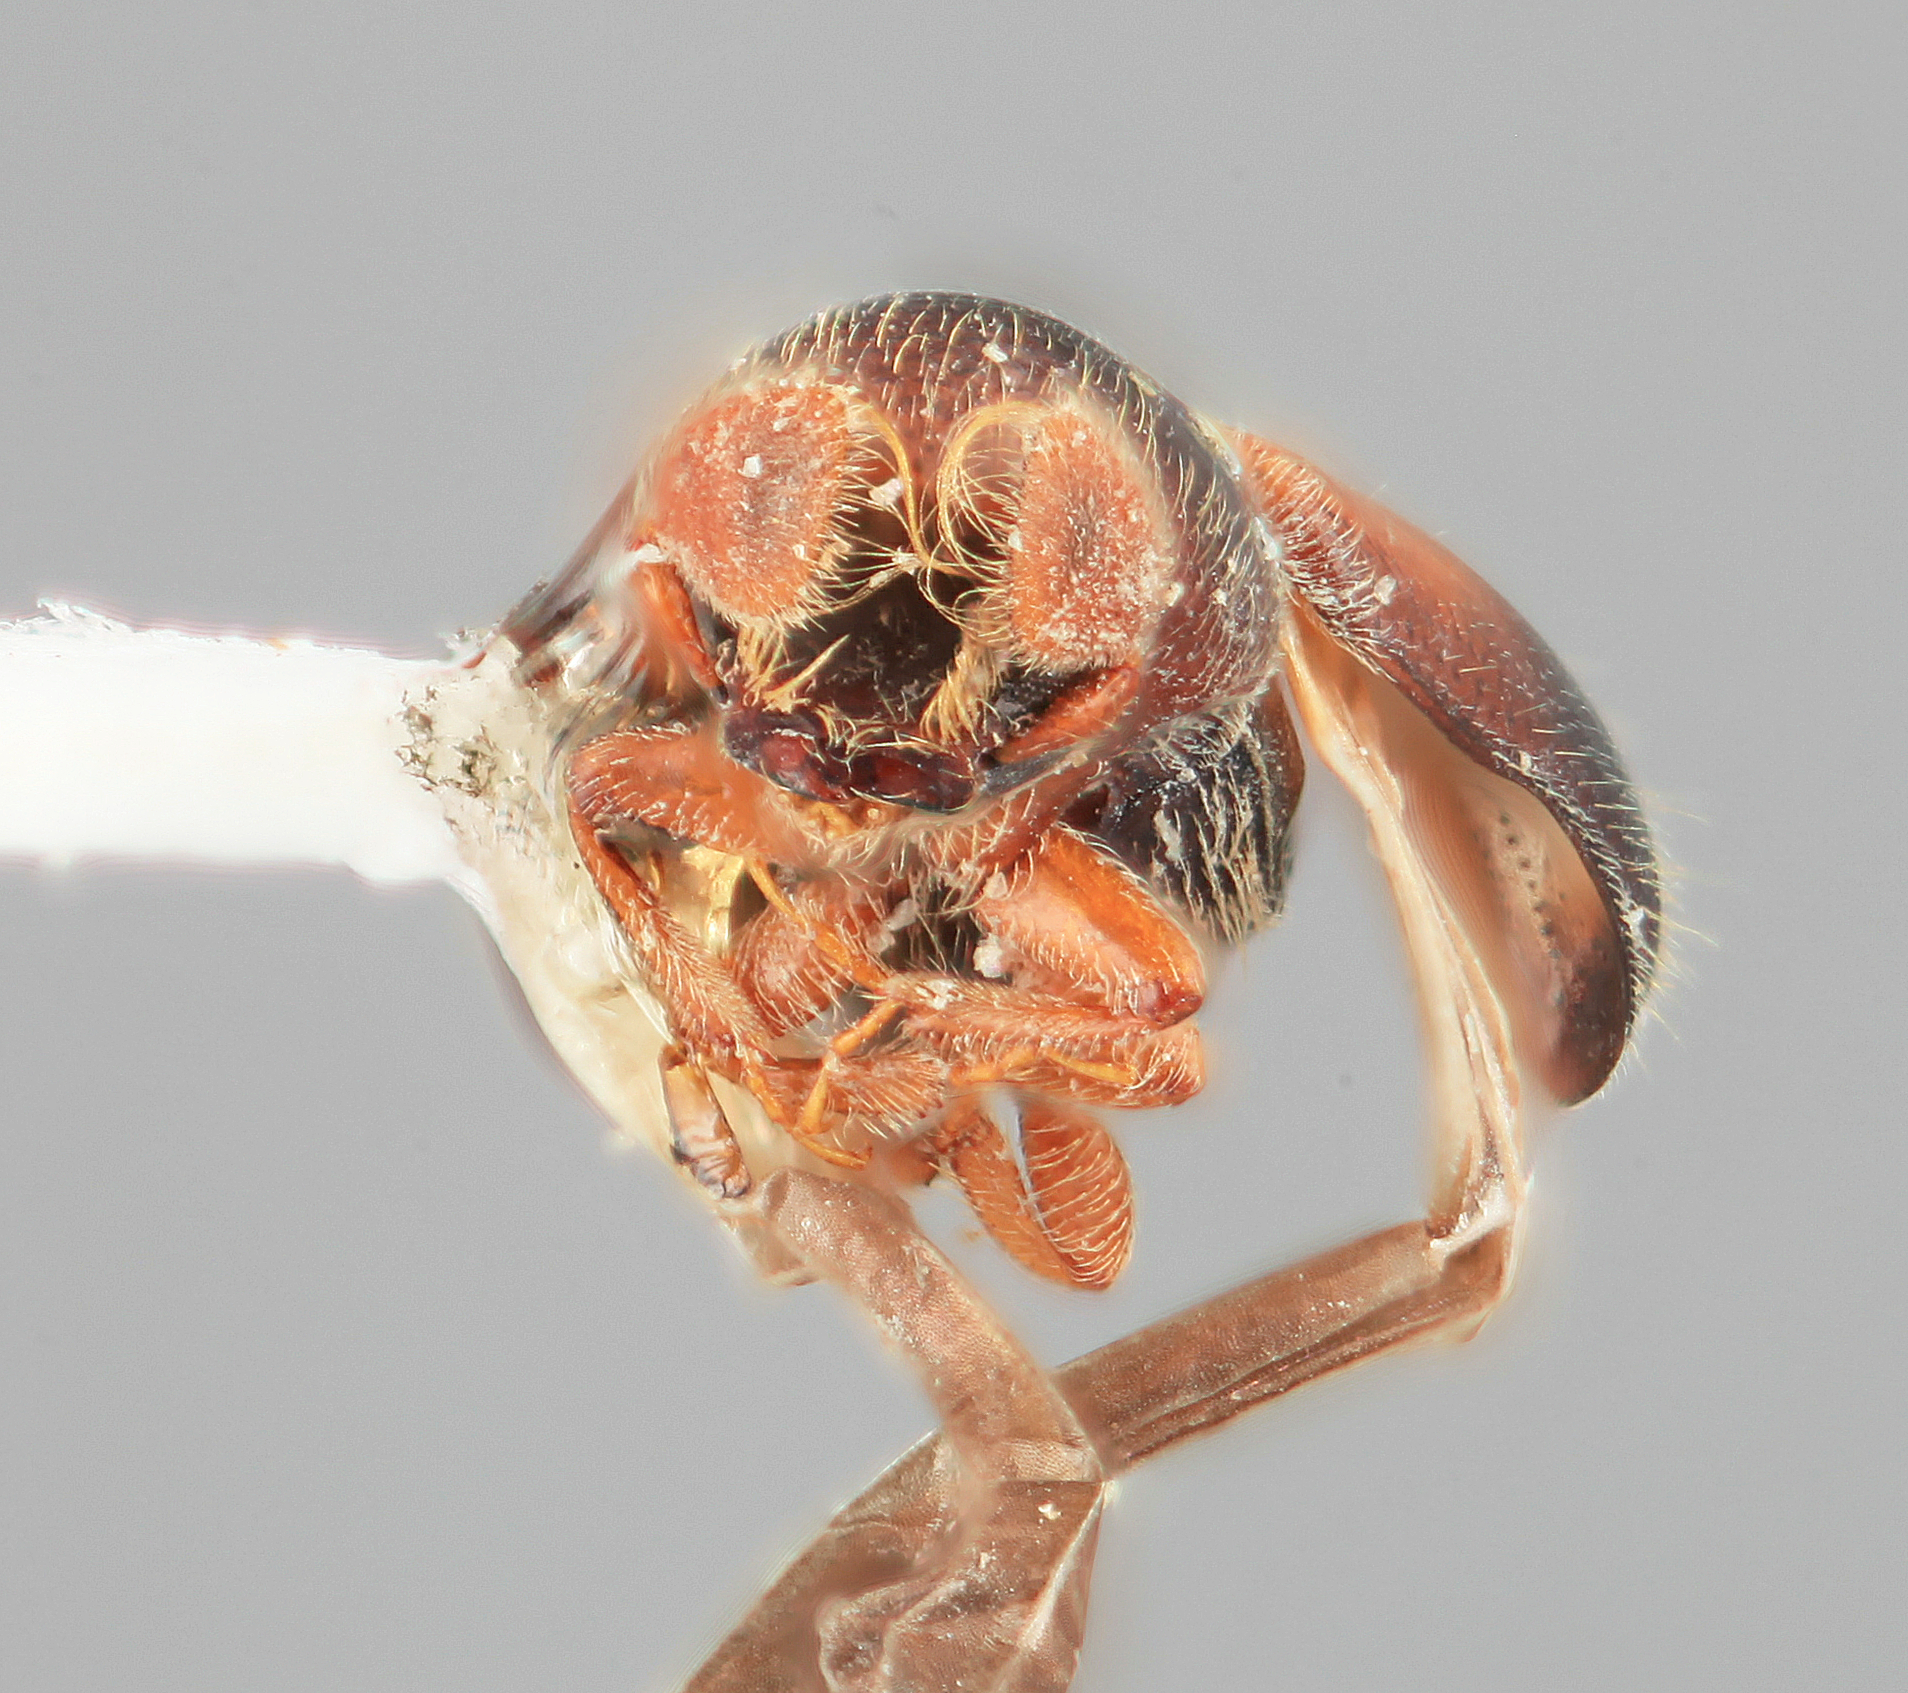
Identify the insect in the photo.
Corthyloxiphus carbonerae
